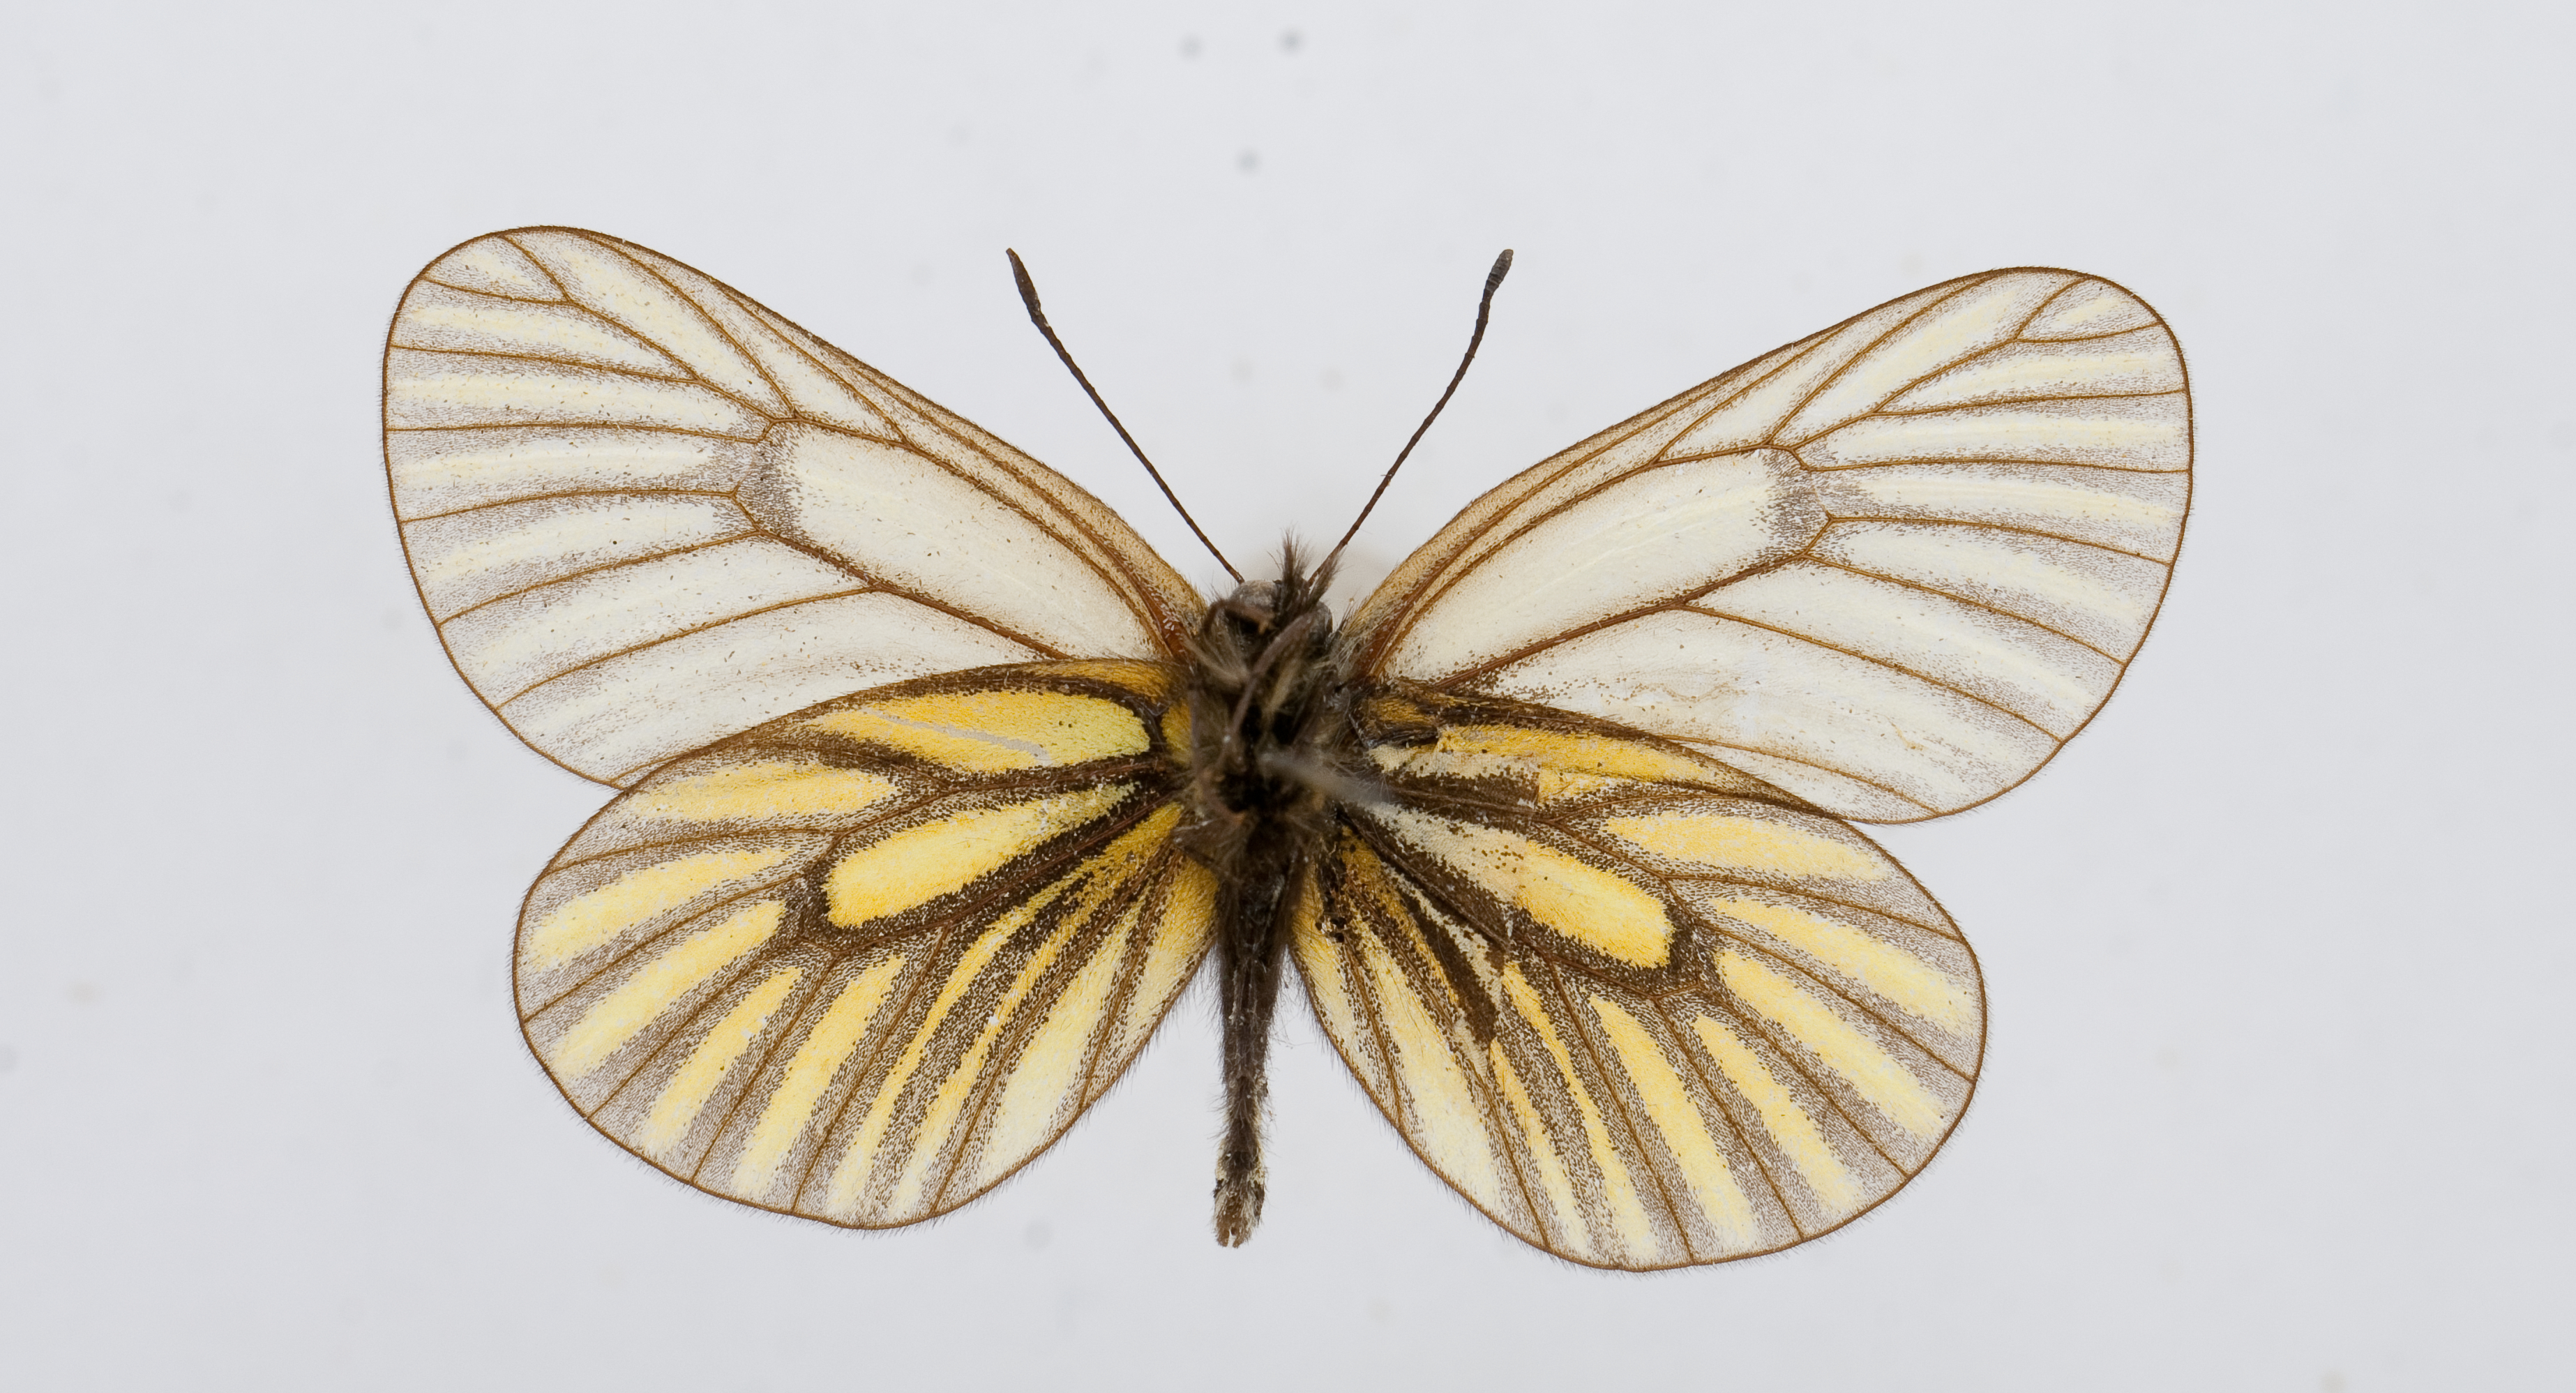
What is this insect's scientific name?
Aporia peloria
